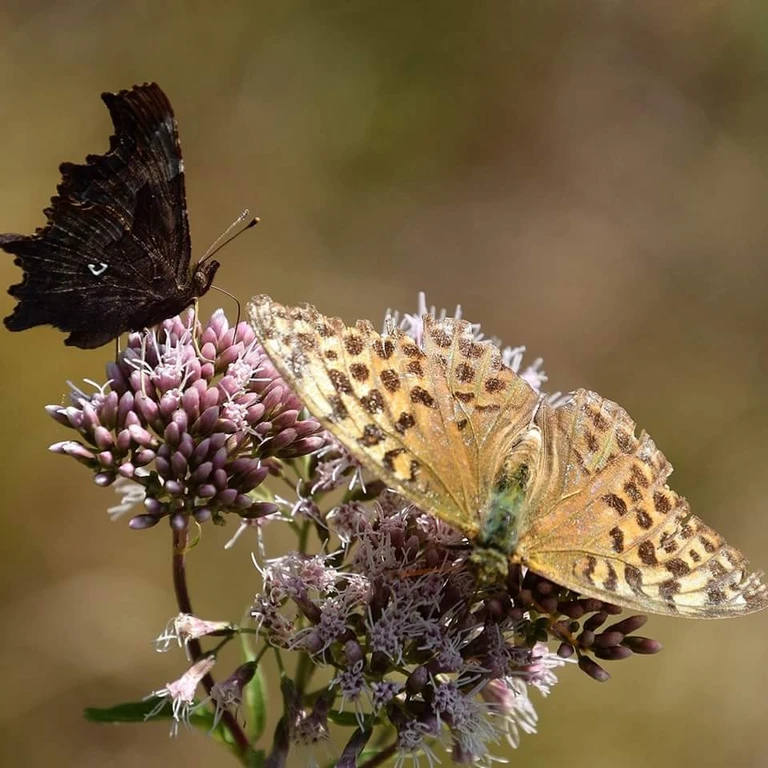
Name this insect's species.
Argynnis paphia
